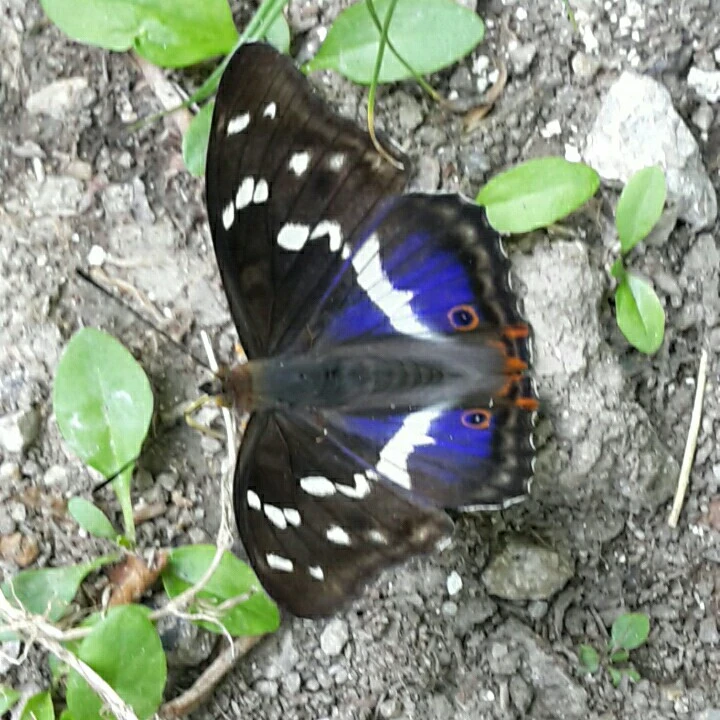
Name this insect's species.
Apatura iris
